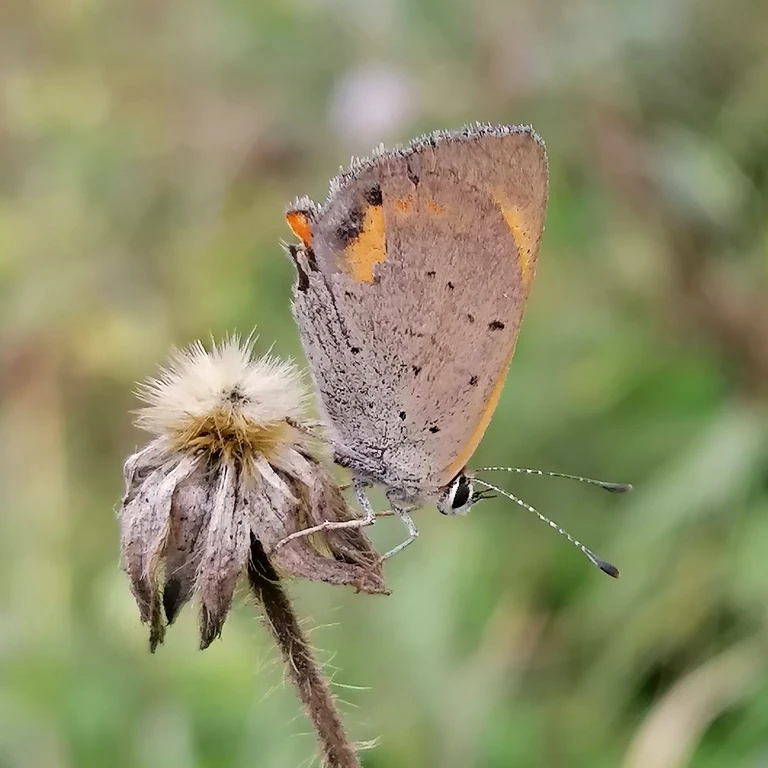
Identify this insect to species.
Lycaena phlaeas
